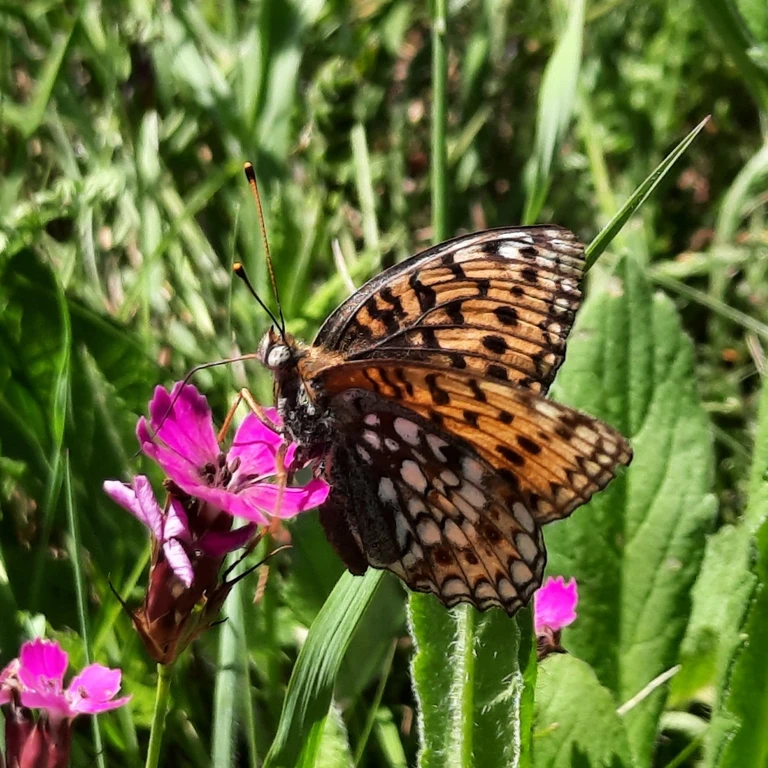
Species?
Fabriciana niobe
